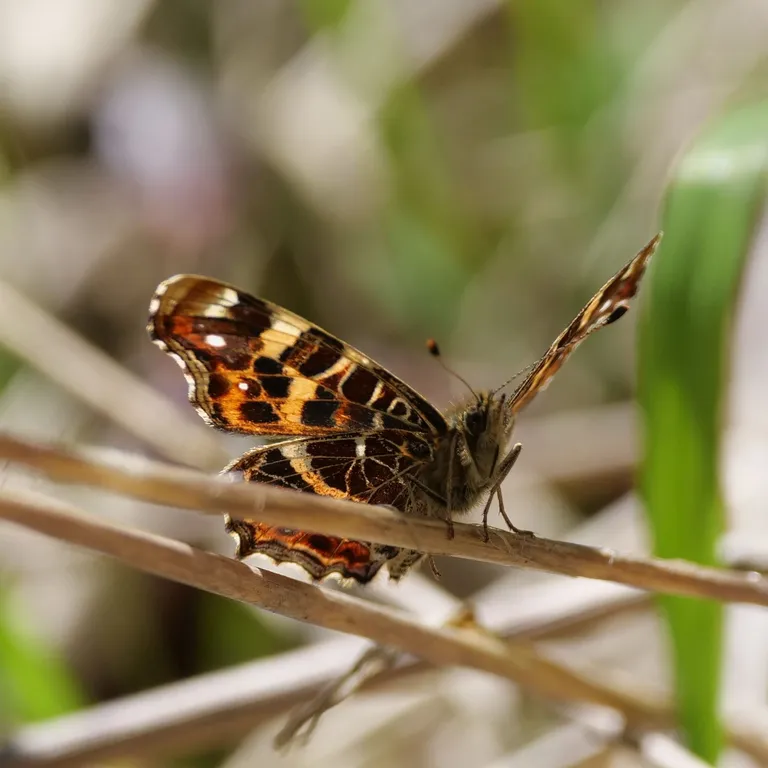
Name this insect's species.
Araschnia levana
